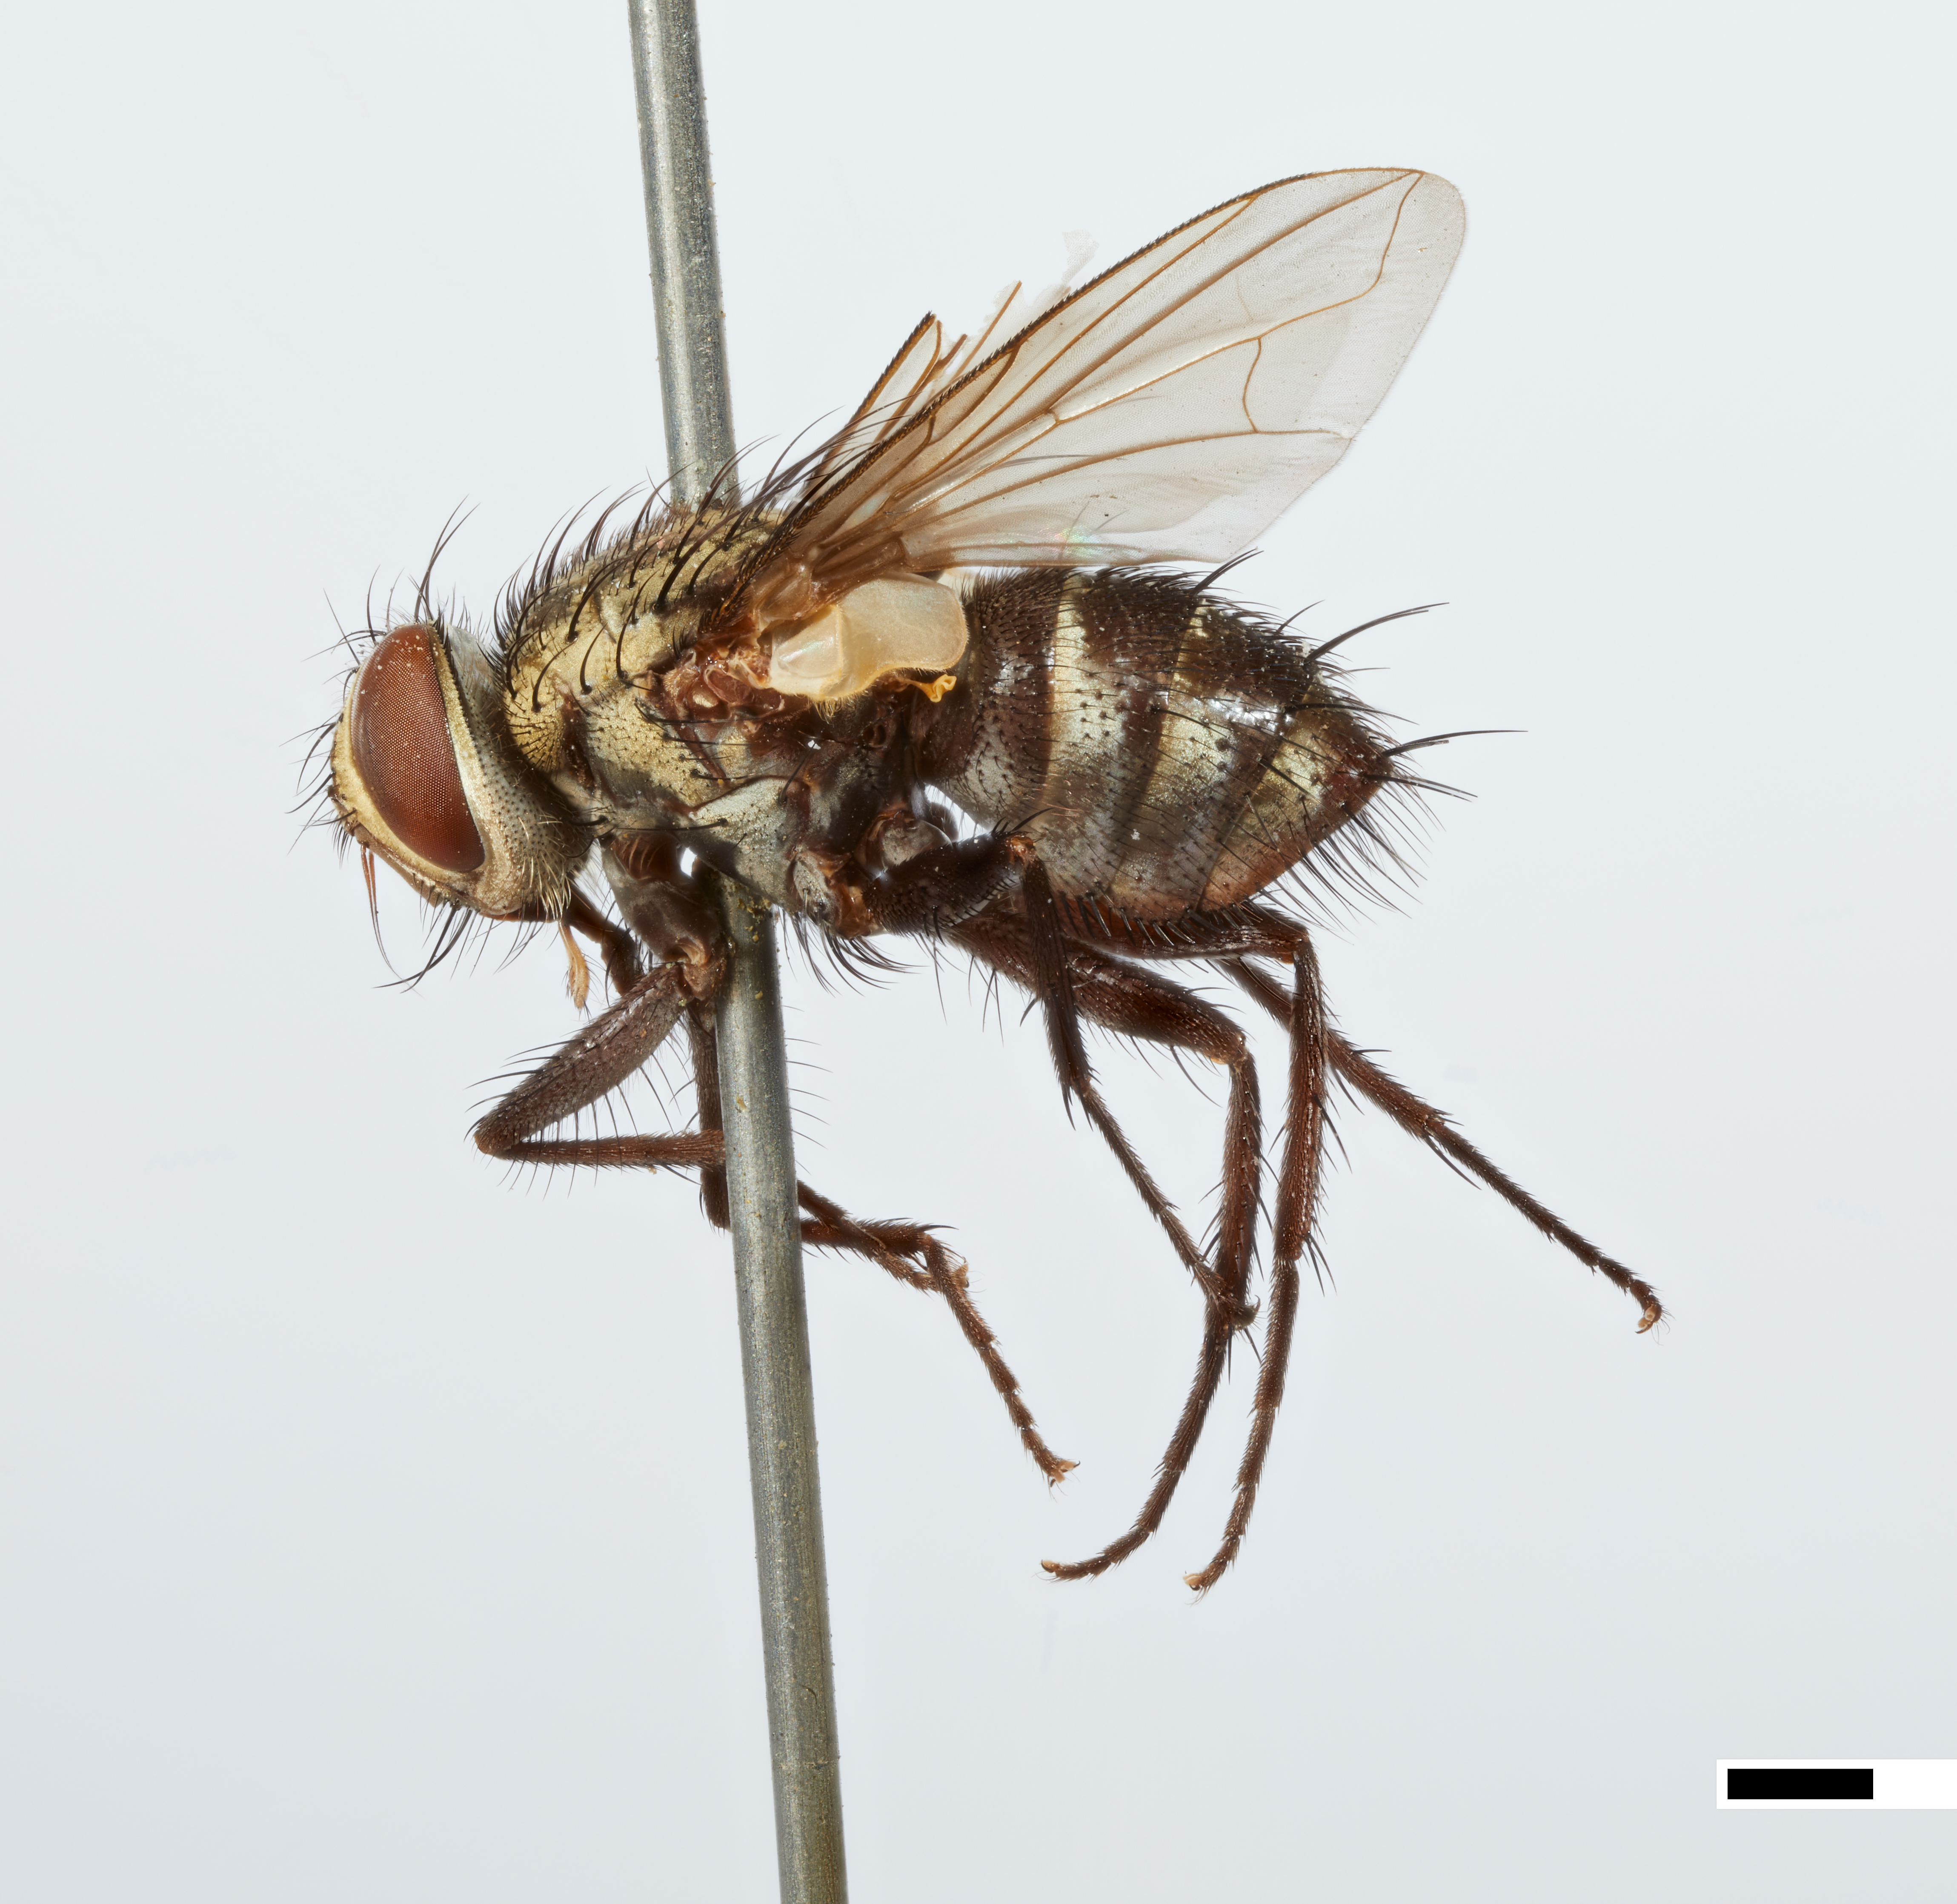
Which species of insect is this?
Jicaltepecia rafaela
